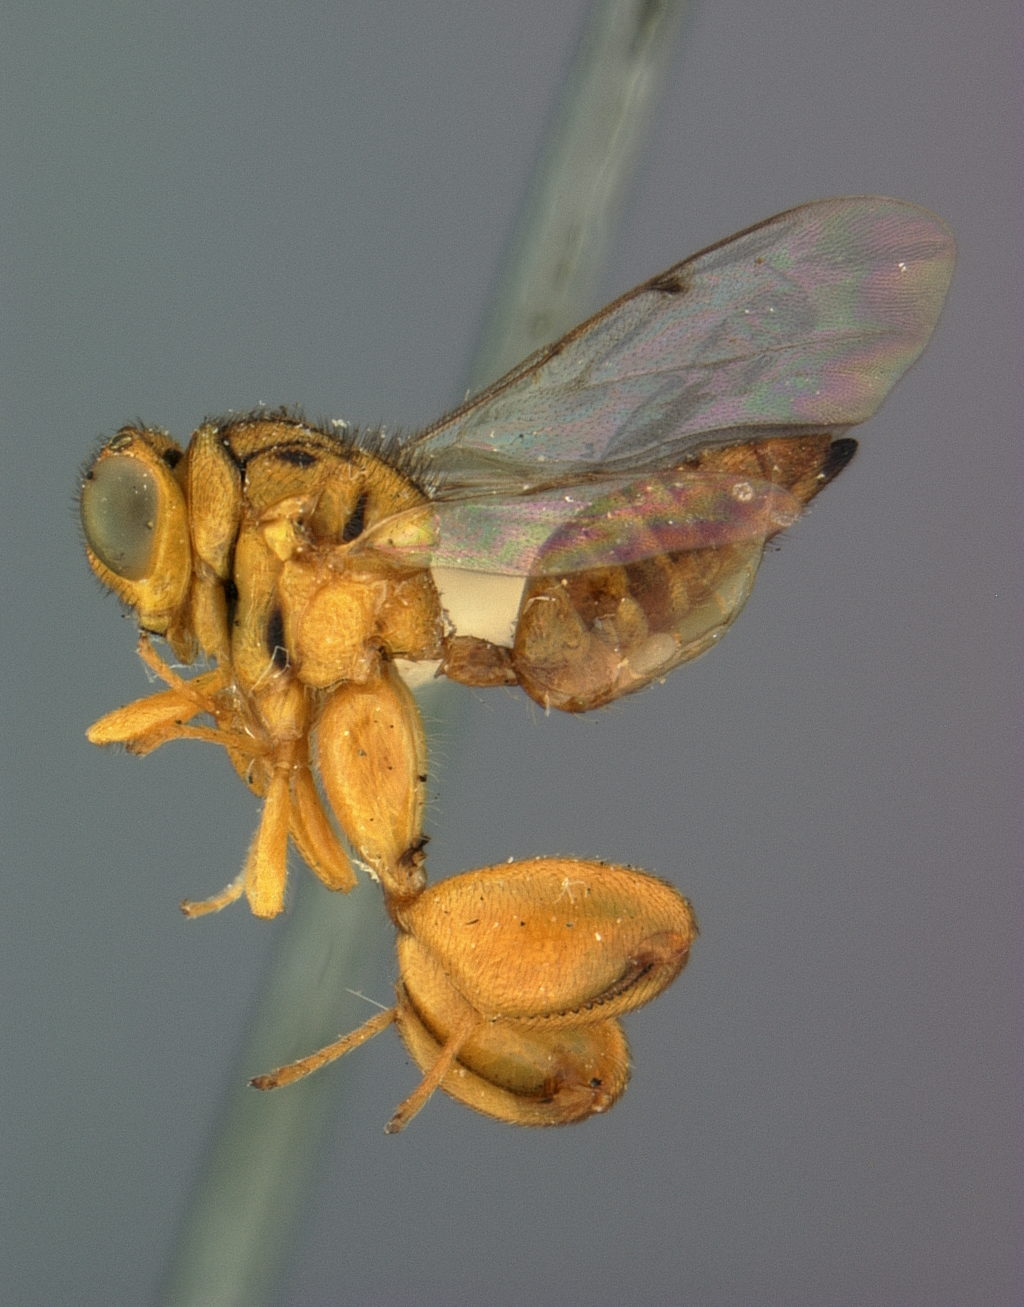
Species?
Spilochalcis enocki
